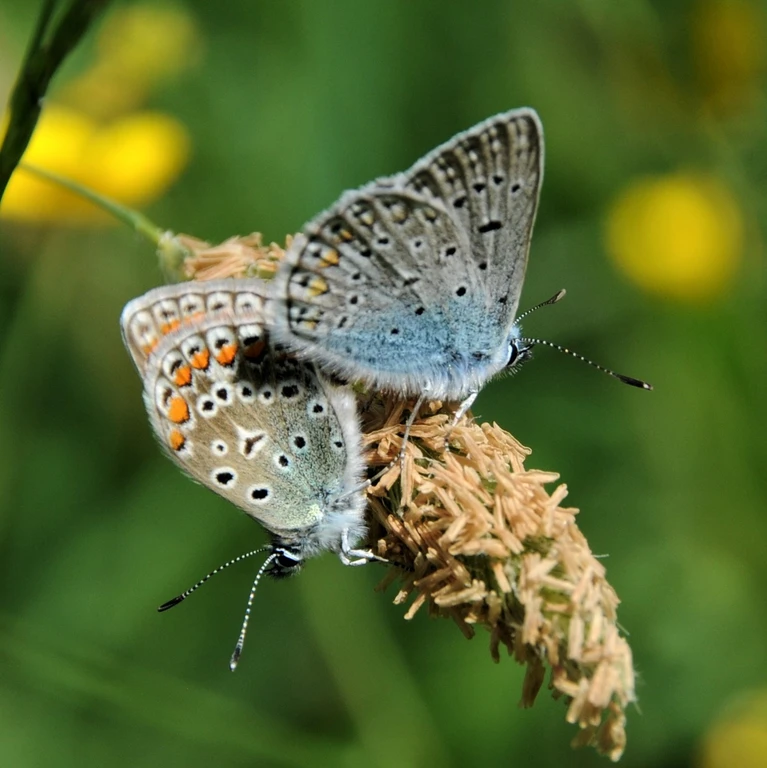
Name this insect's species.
Polyommatus icarus
